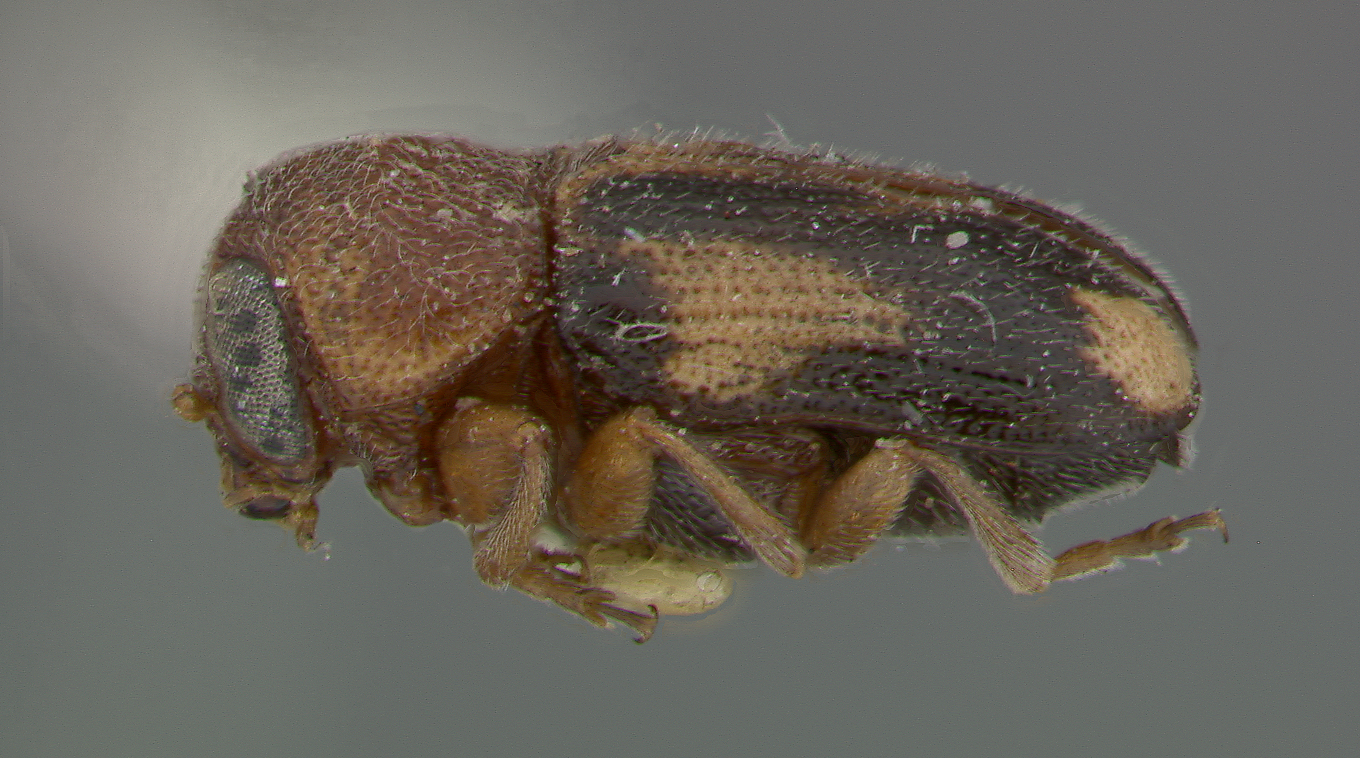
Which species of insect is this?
Pachybrachys connexus
